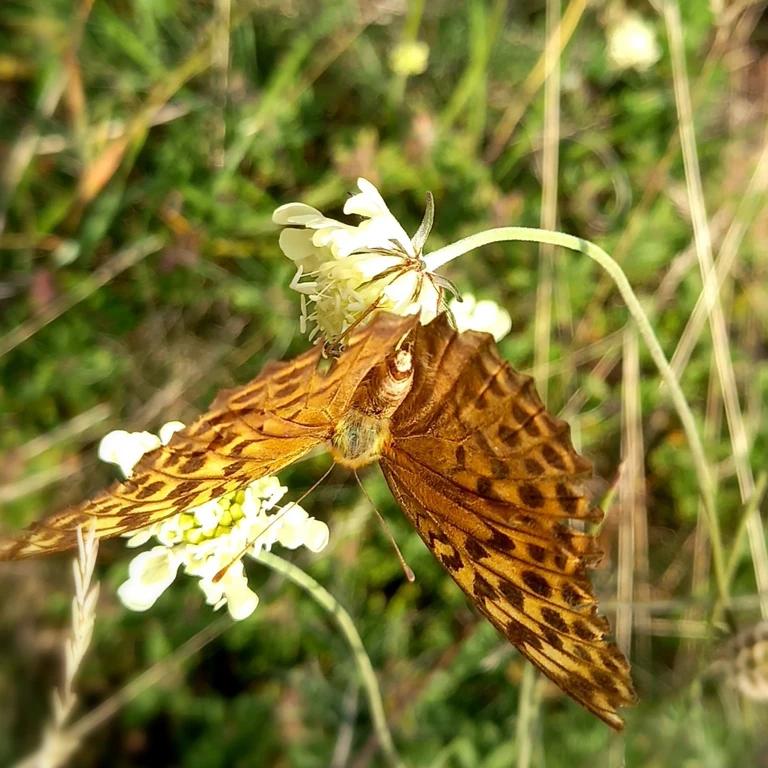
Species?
Argynnis paphia
